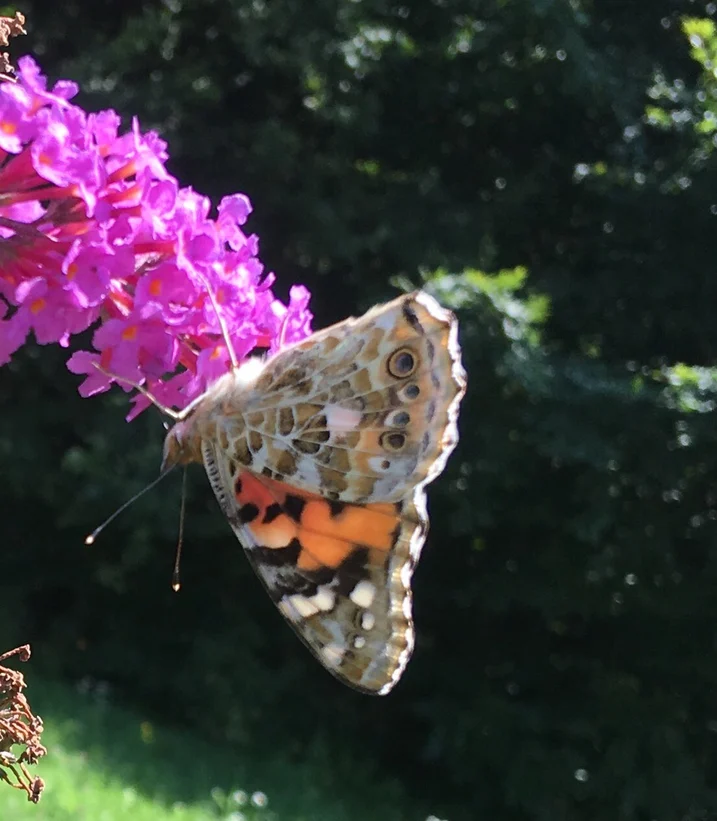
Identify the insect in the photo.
Vanessa cardui
